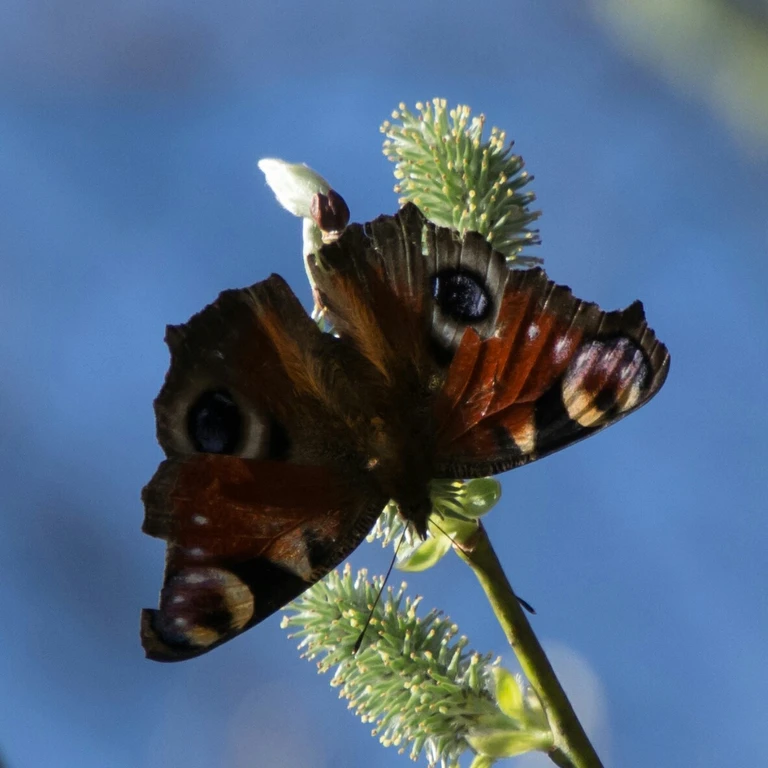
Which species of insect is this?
Aglais io
